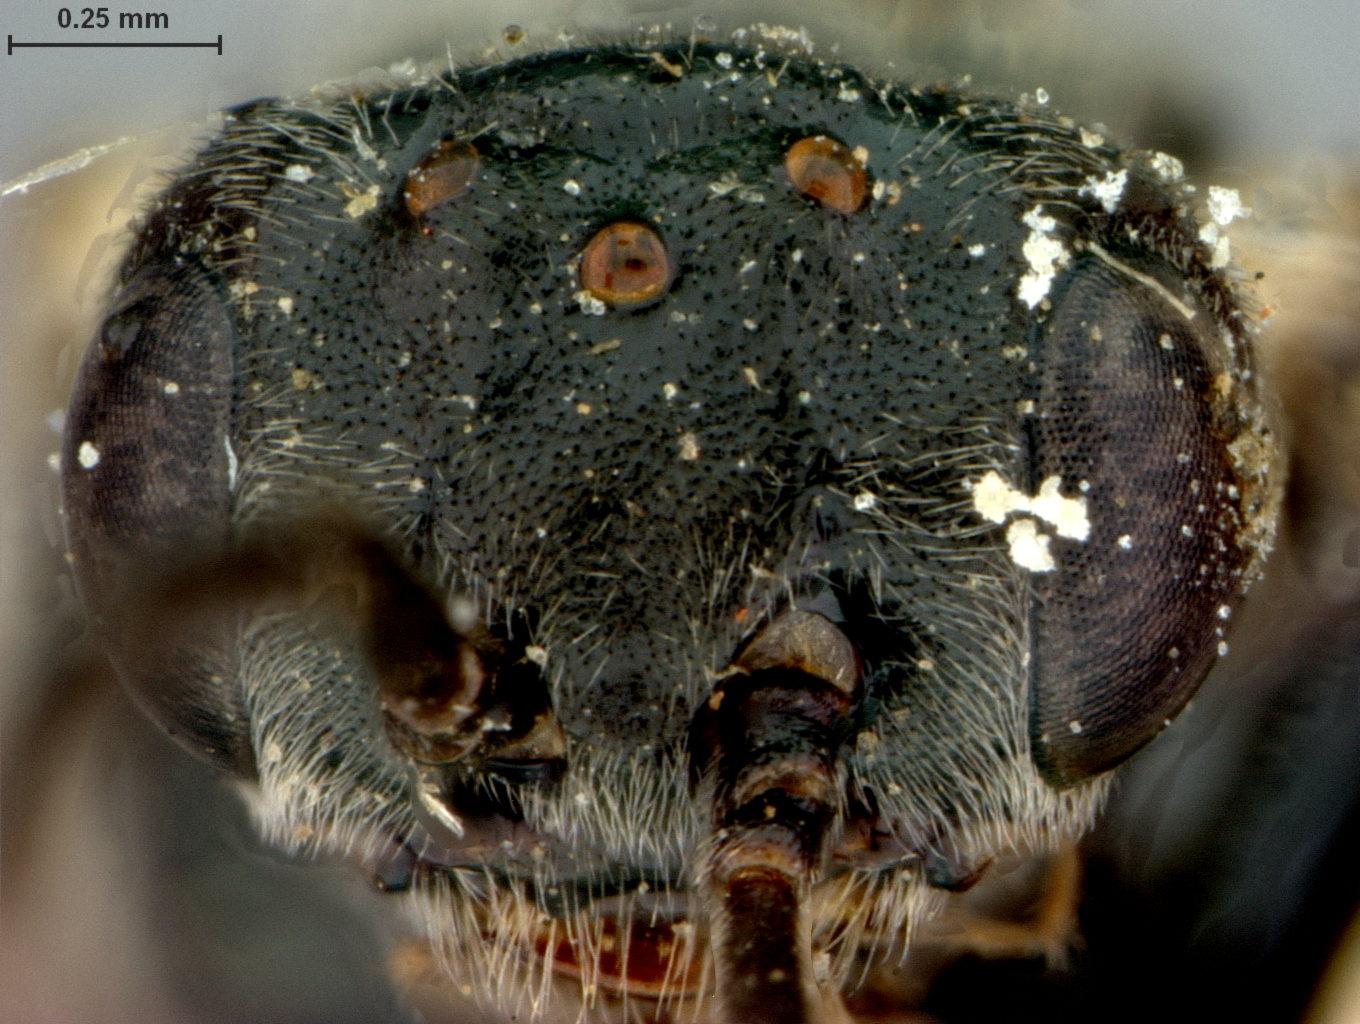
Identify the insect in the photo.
Gymnonychus californicus
